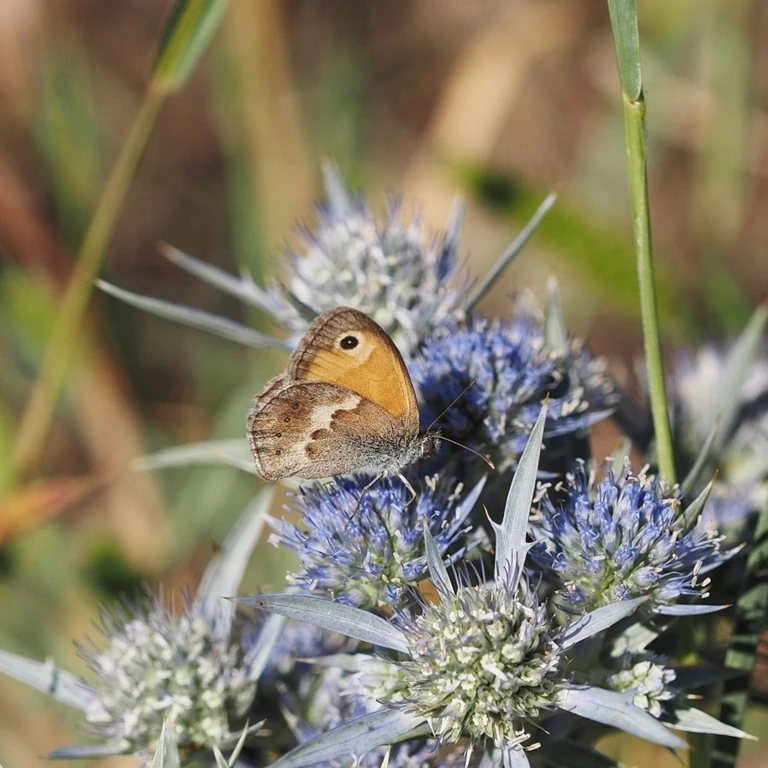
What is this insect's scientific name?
Coenonympha pamphilus
